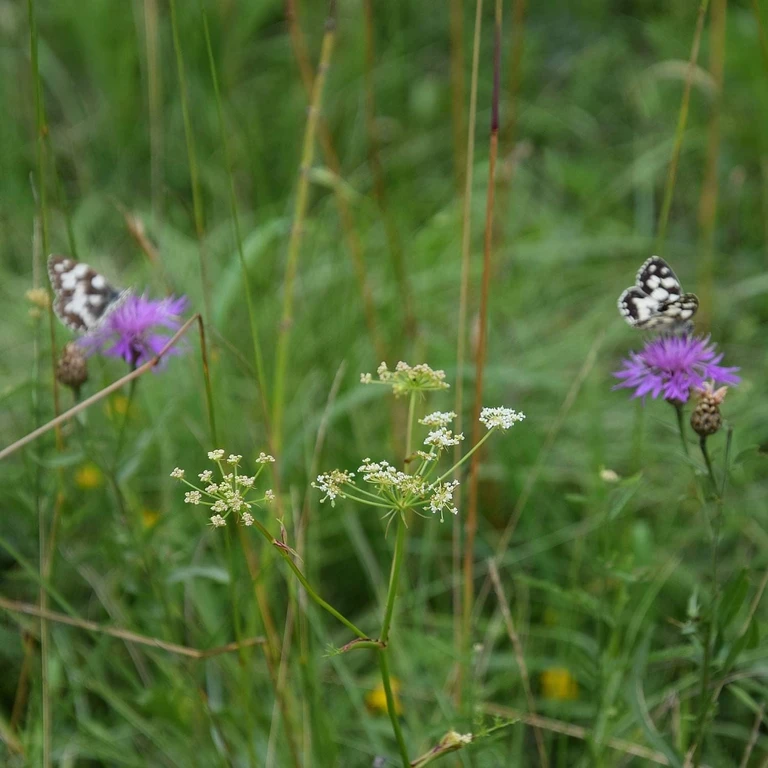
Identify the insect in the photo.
Melanargia galathea
